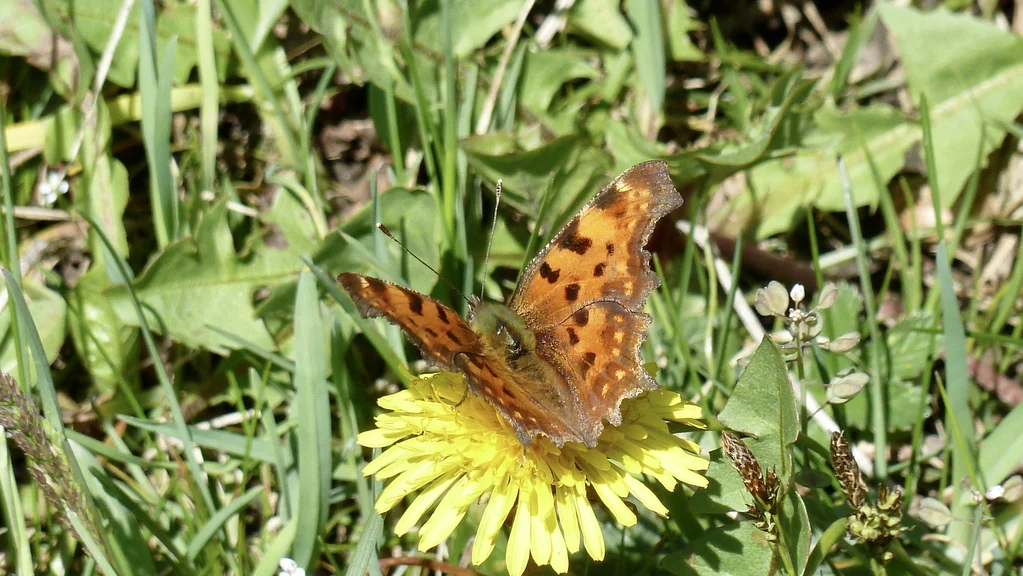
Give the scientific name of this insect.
Polygonia c-album
